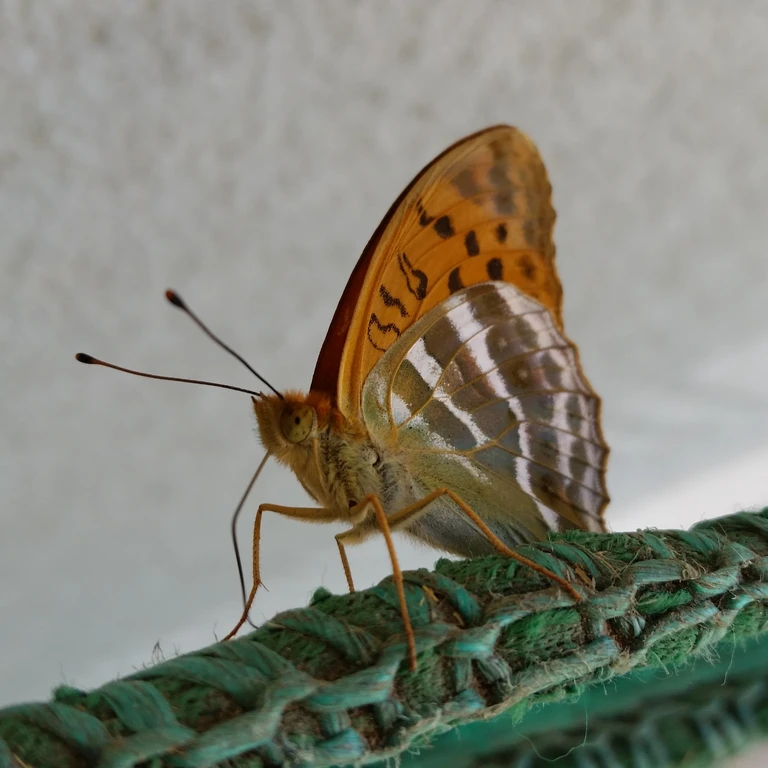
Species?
Argynnis paphia
